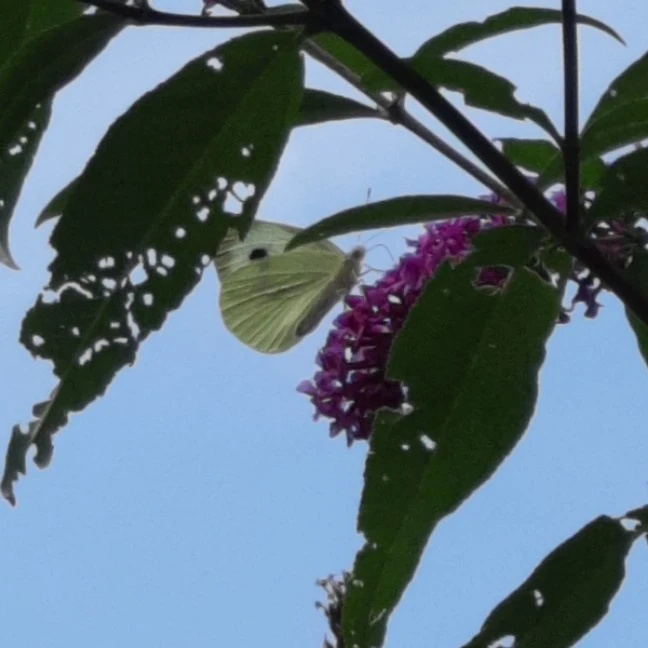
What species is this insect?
Pieris brassicae
